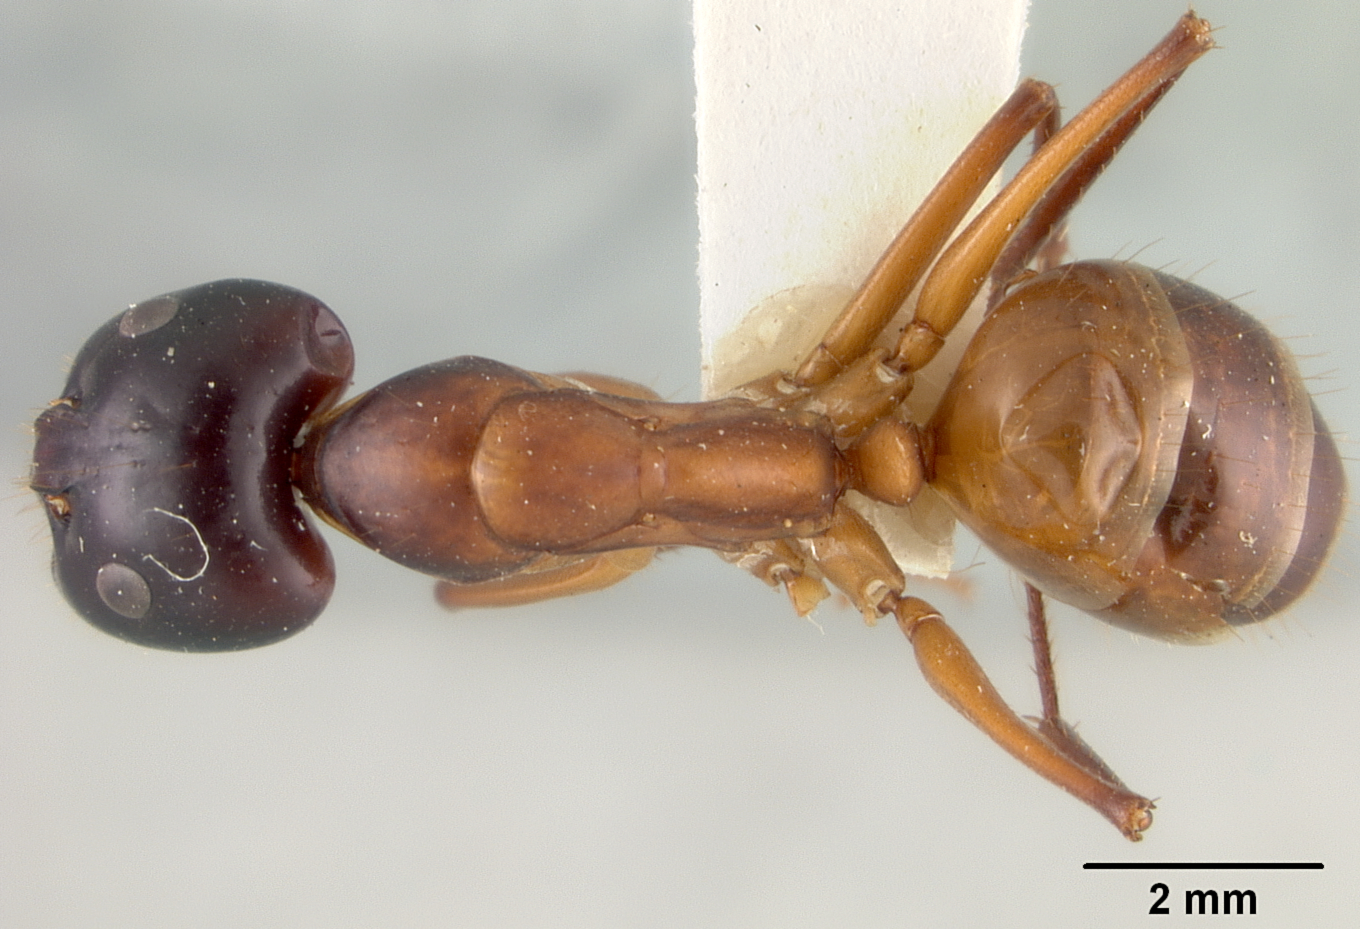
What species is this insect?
Camponotus acutirostris
